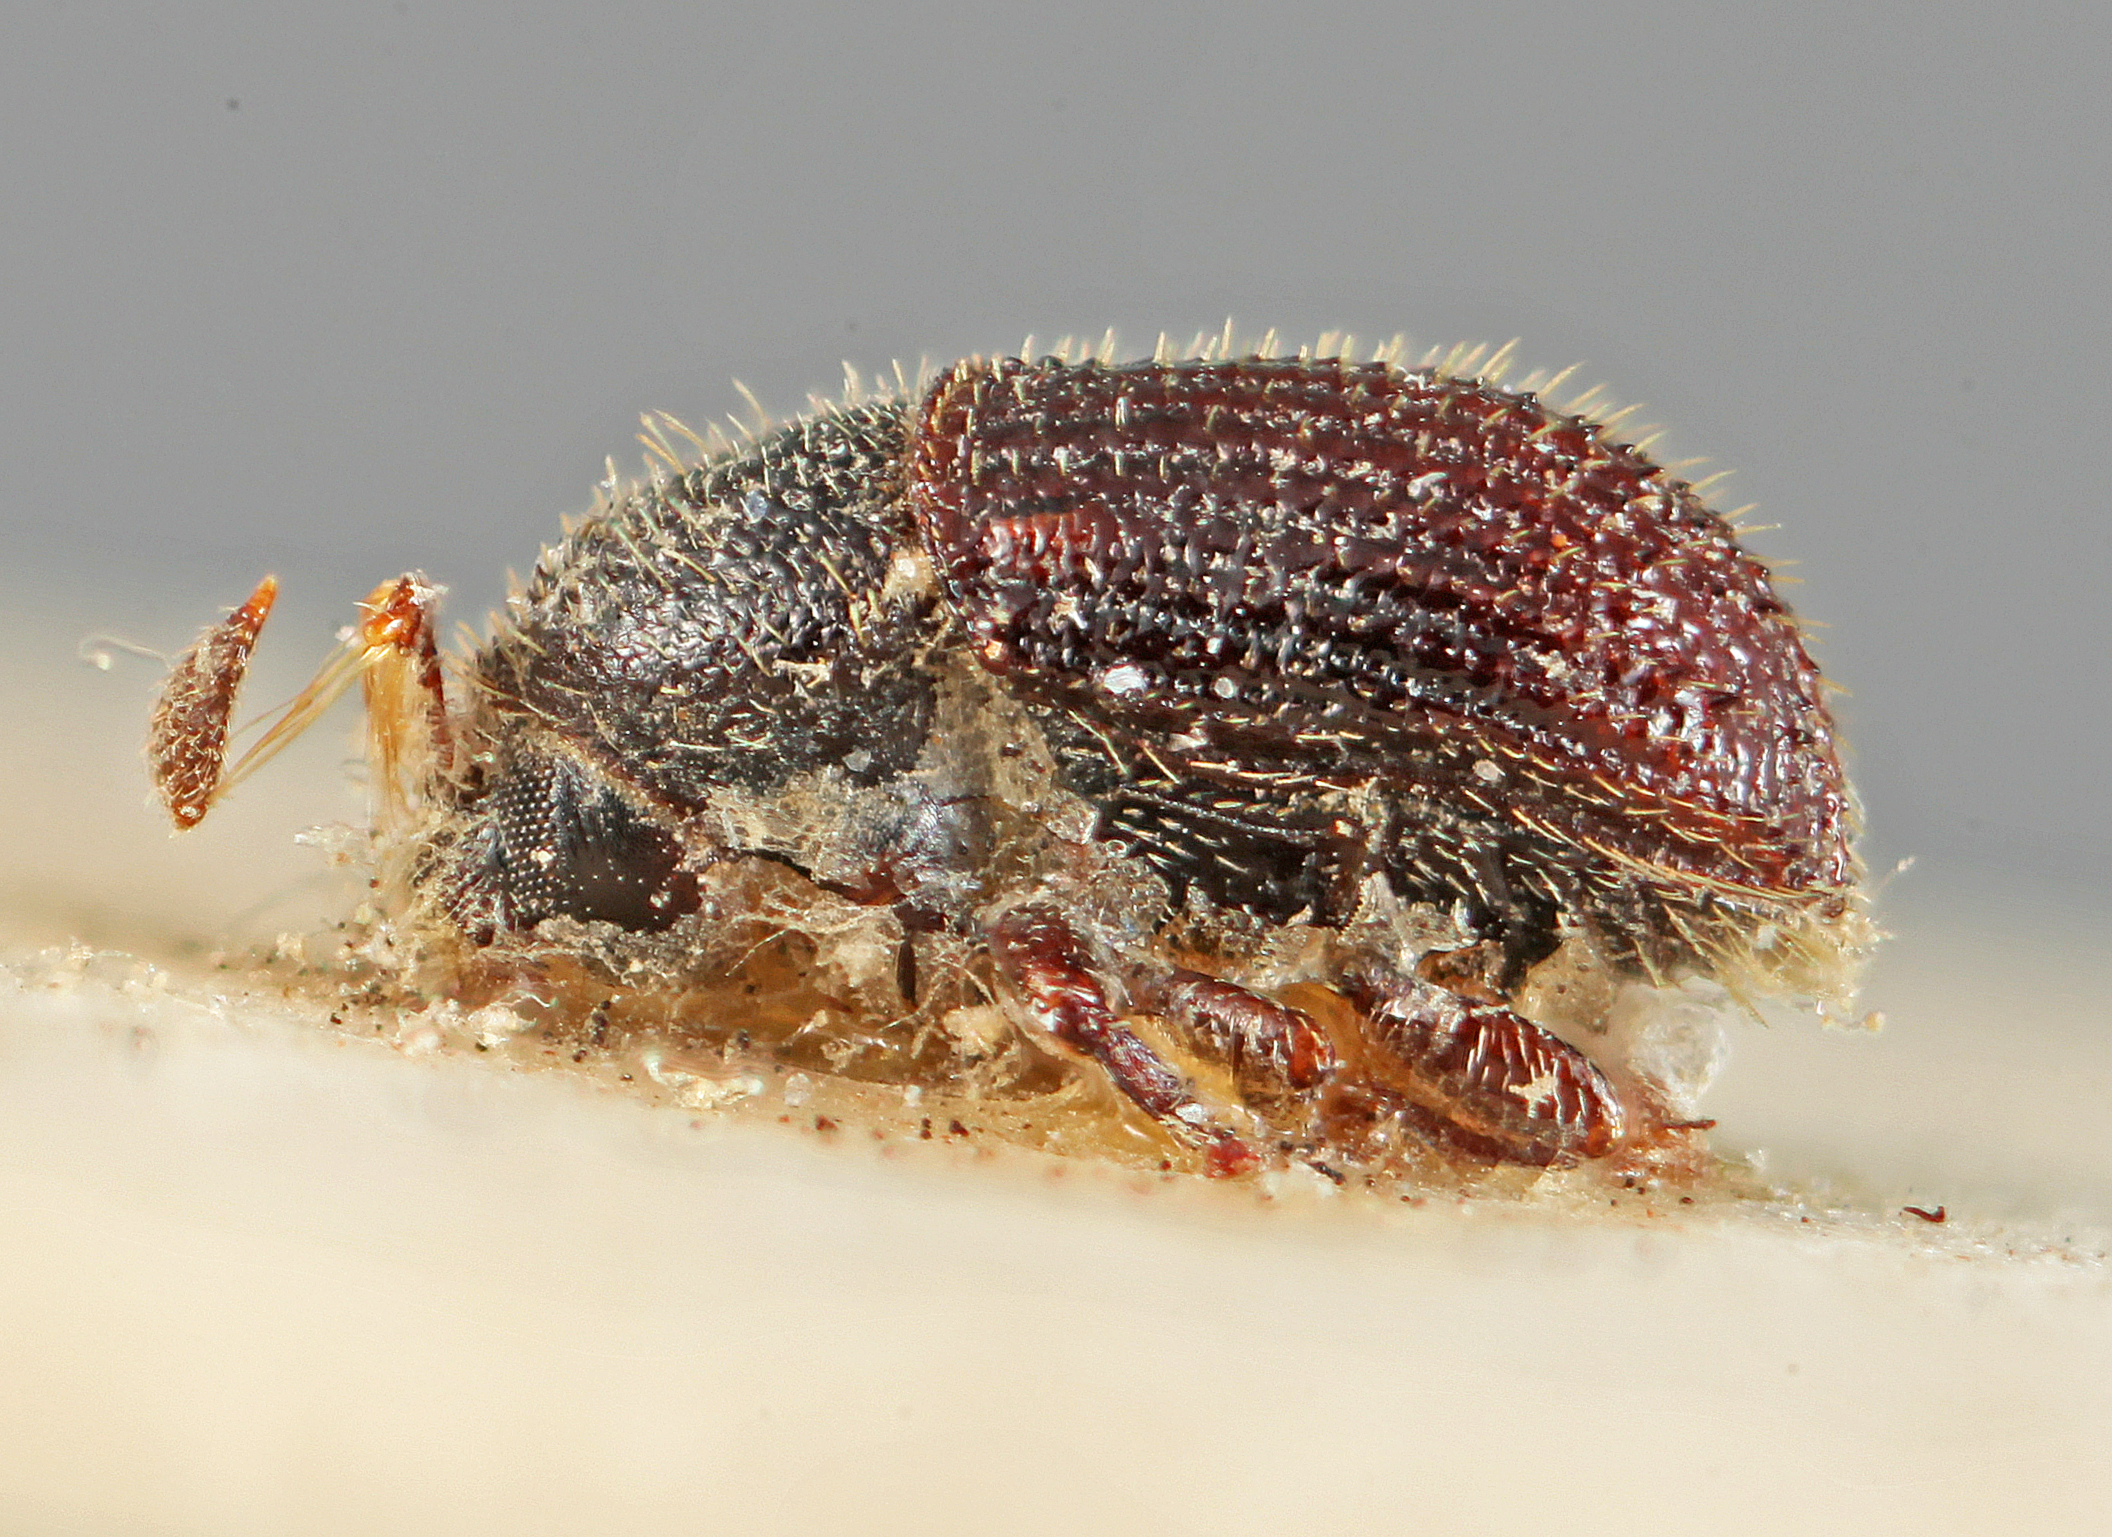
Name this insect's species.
Phloeotribus asperulus
